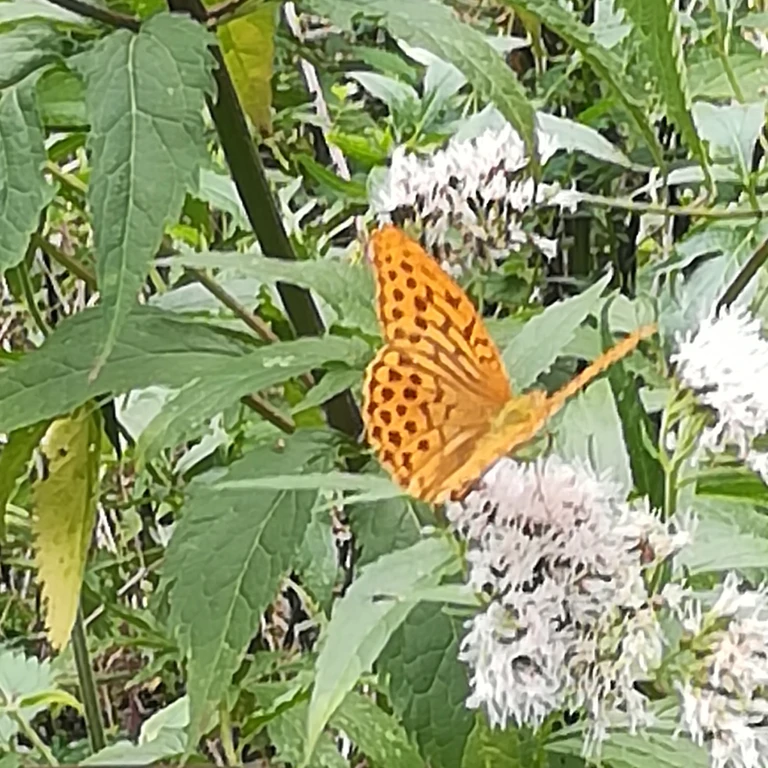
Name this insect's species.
Argynnis paphia
